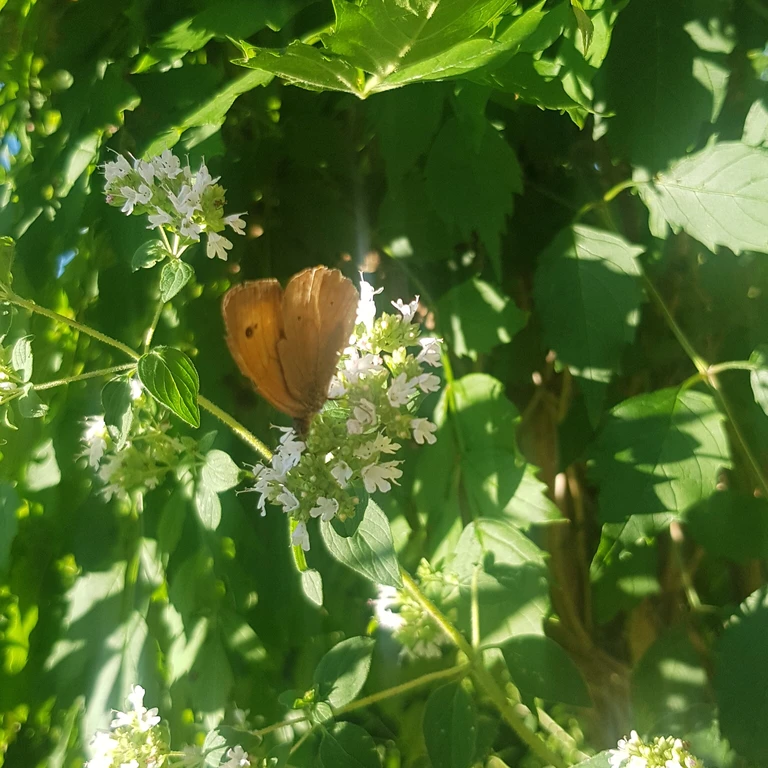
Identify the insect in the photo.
Maniola jurtina
